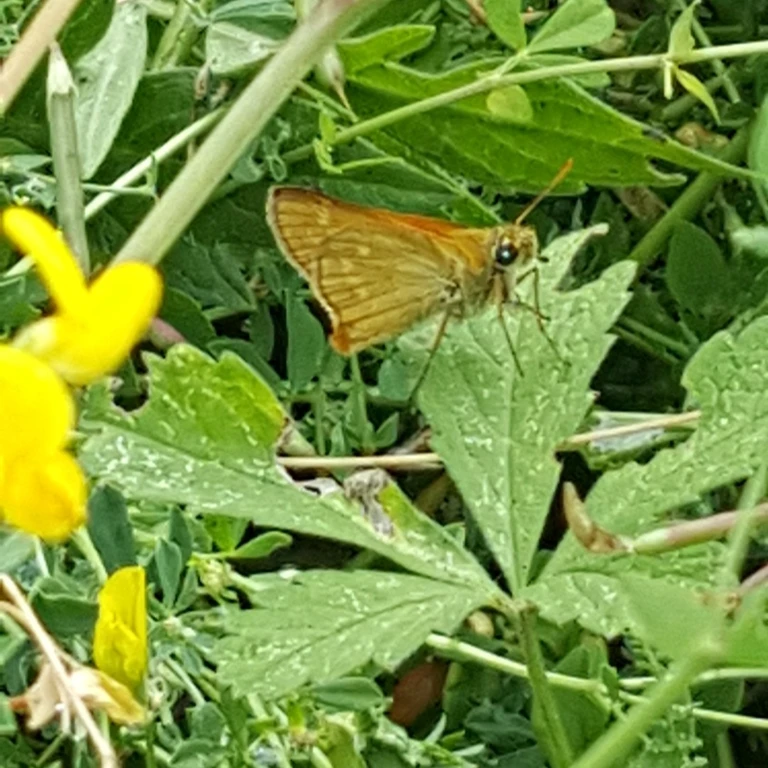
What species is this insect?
Ochlodes sylvanus (also Ochlodes venata)
